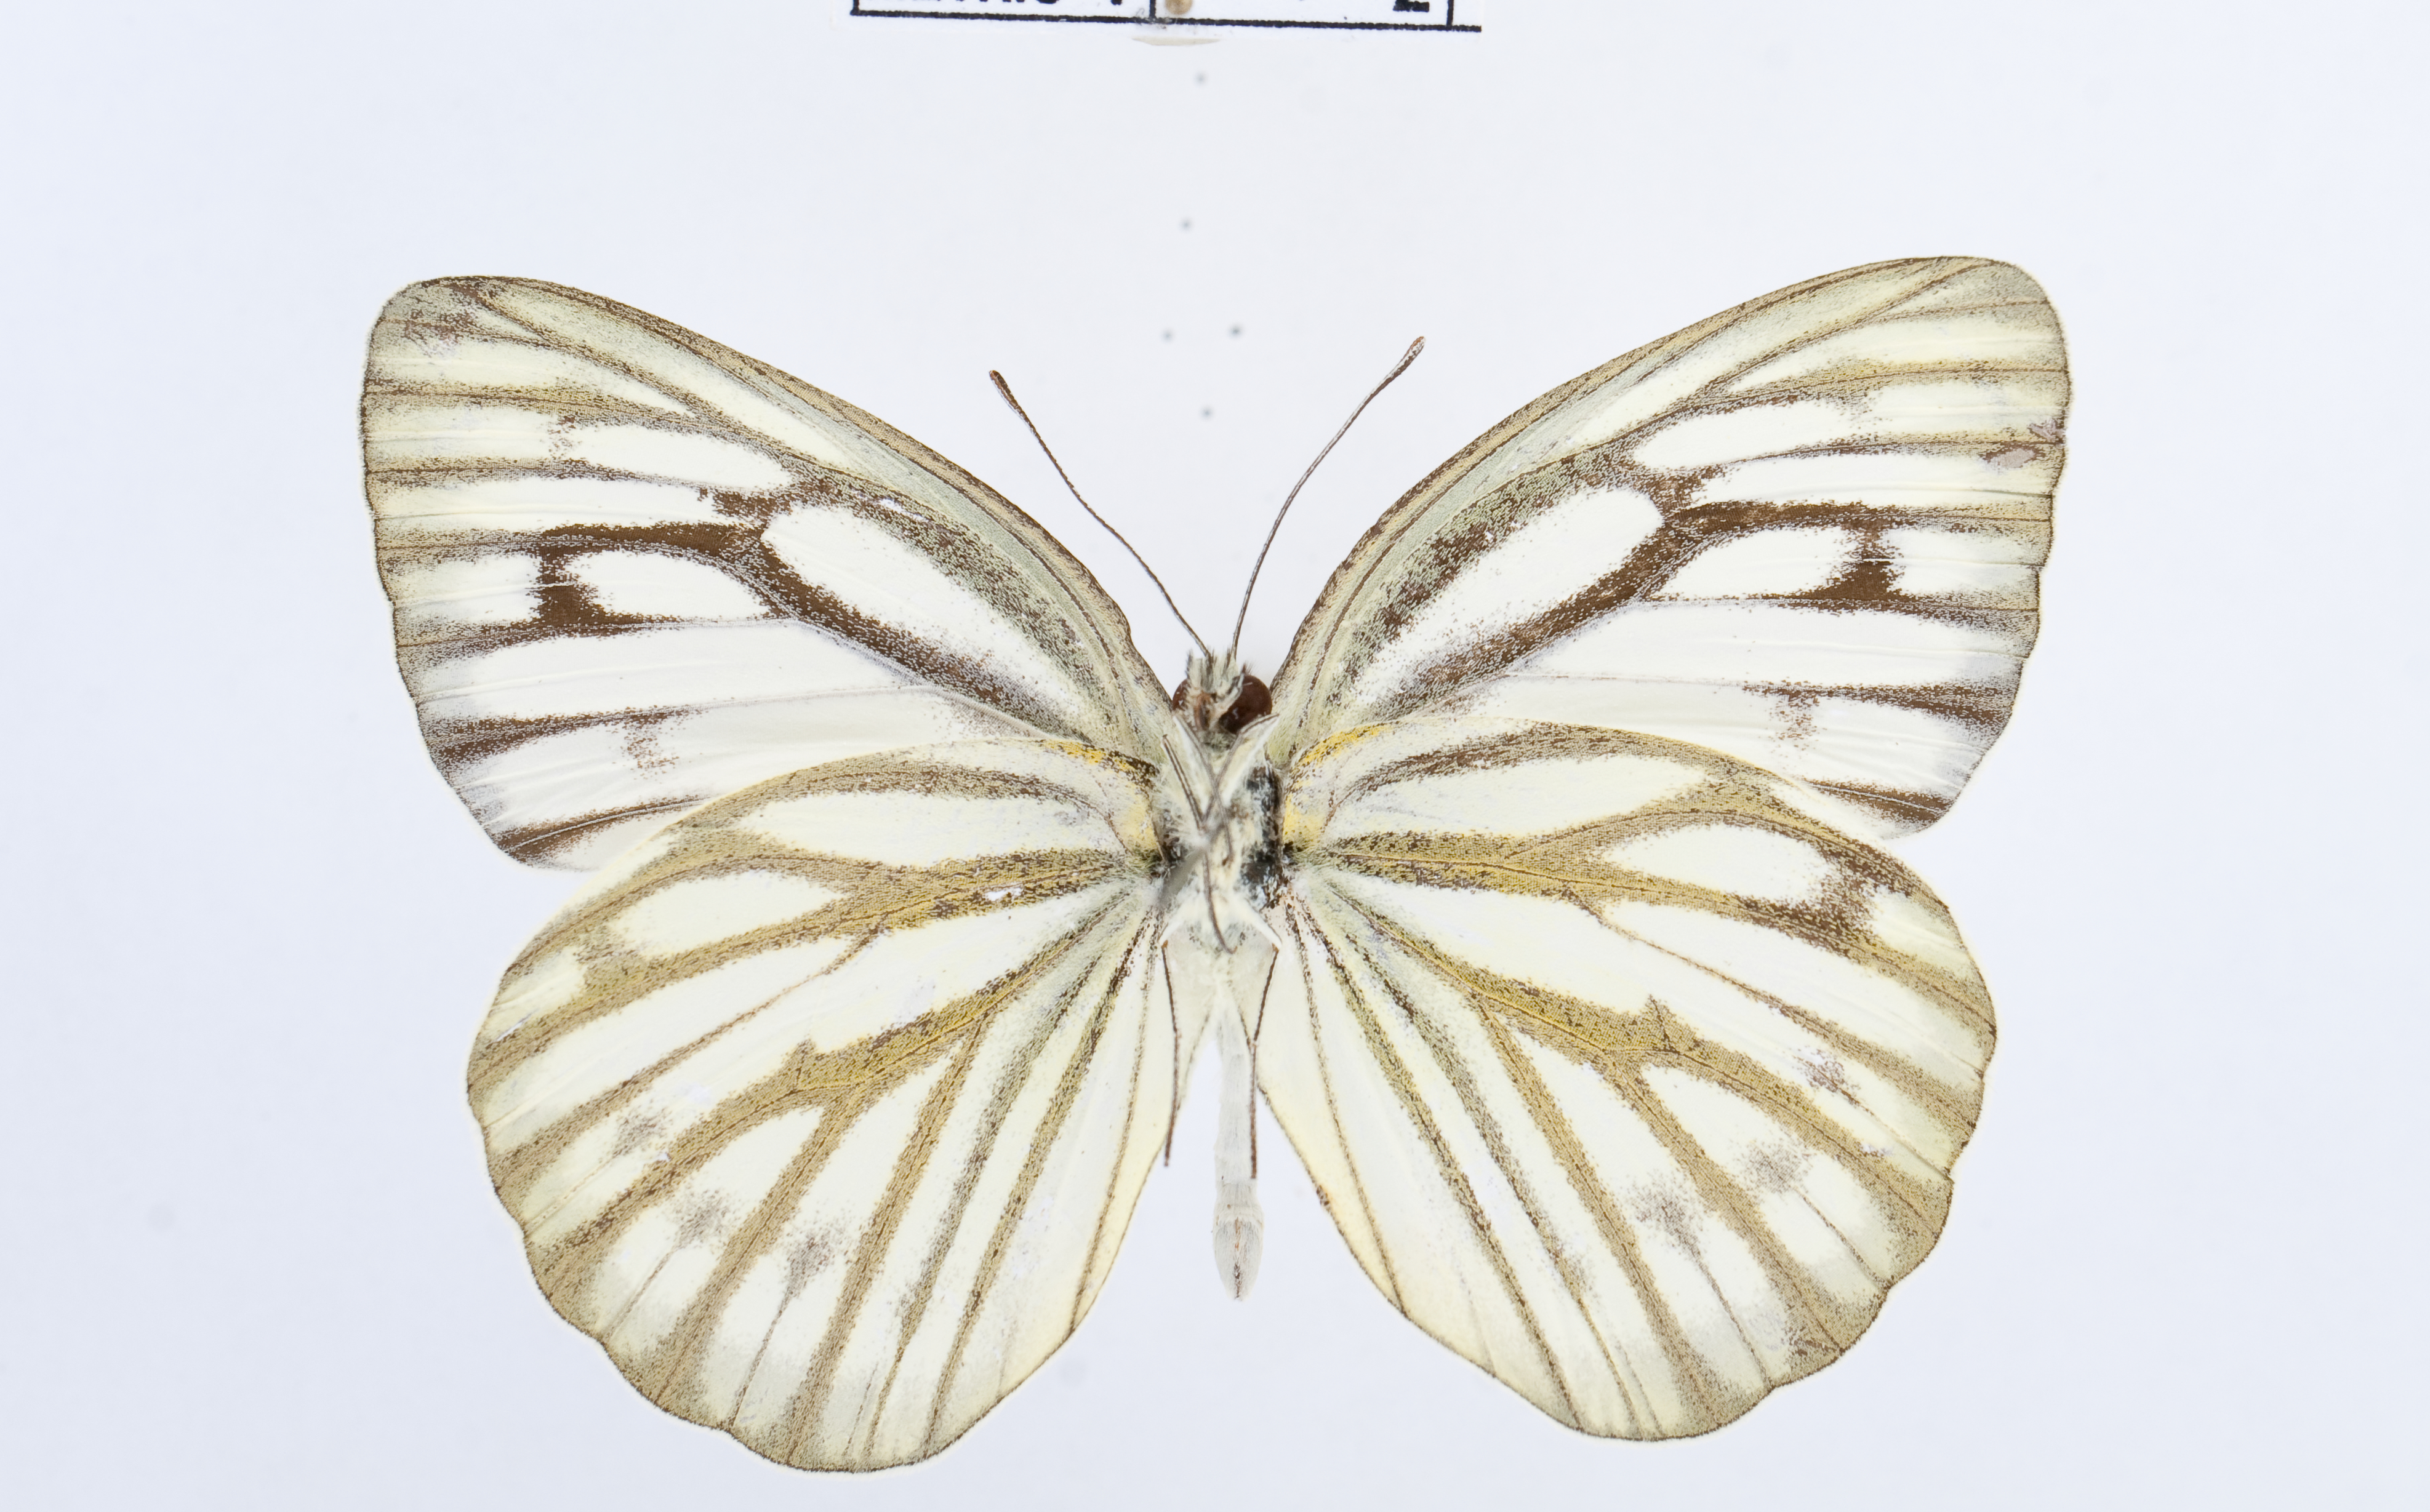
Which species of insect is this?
Cepora nerissa
